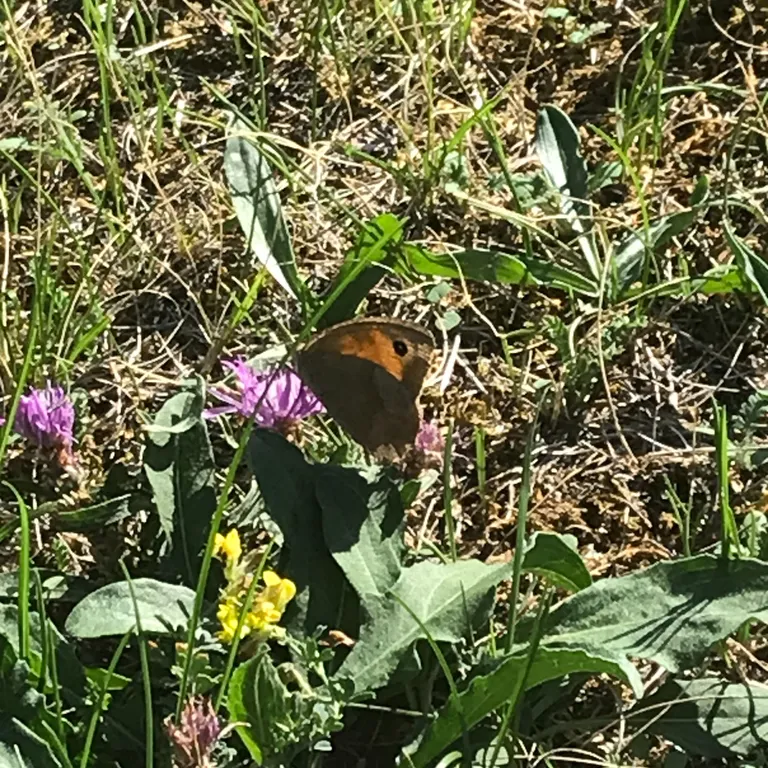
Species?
Maniola jurtina
